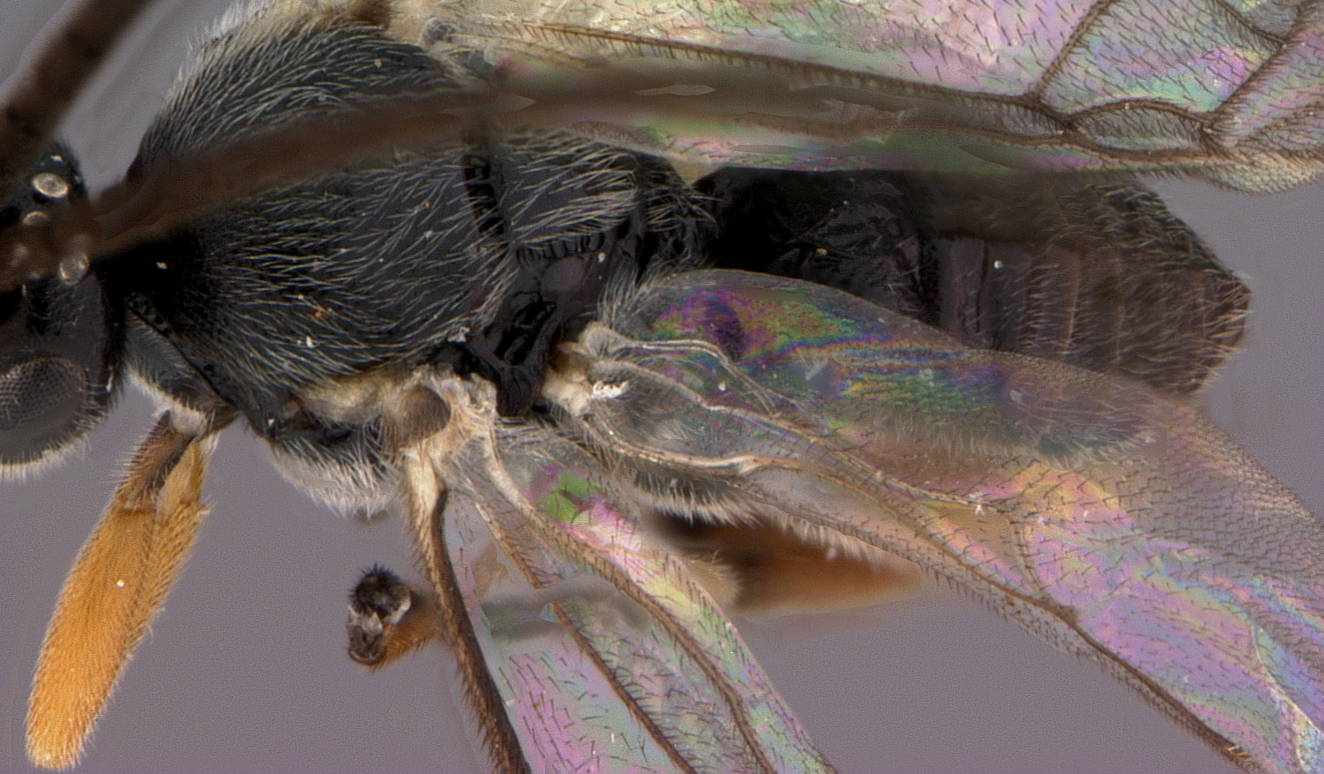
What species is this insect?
Alphomelon arecaphile
